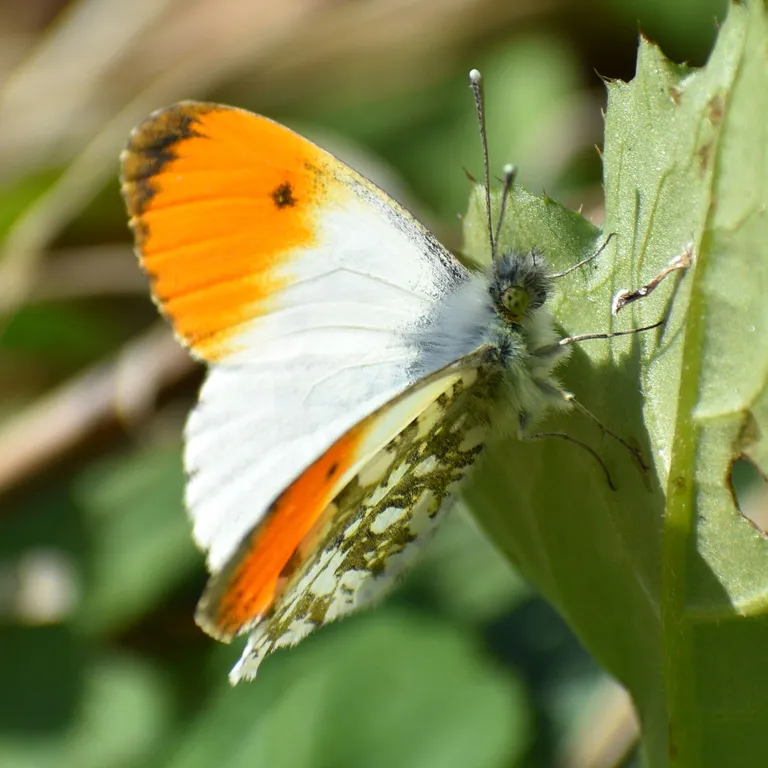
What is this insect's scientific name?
Anthocharis cardamines
